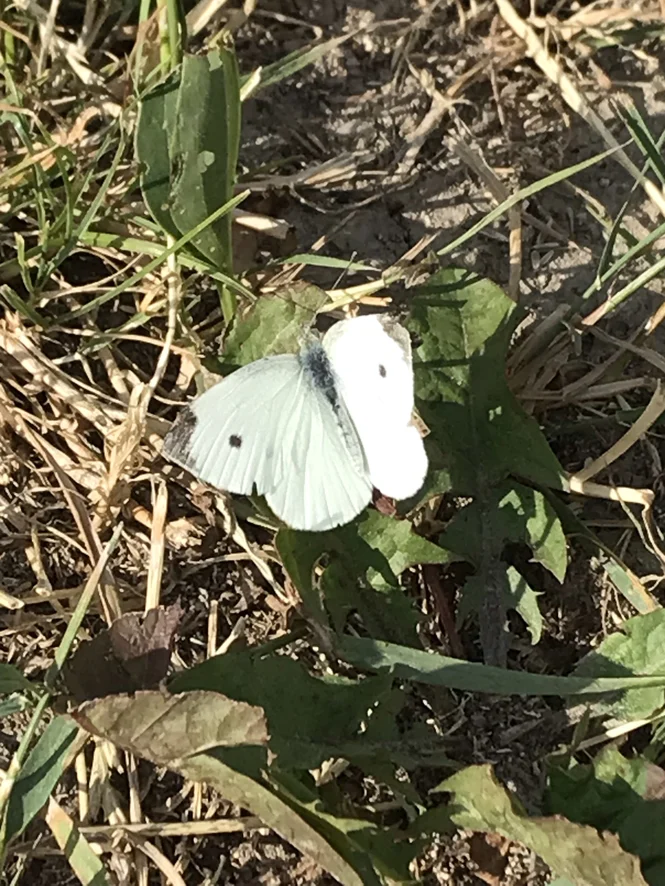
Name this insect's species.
Pieris rapae
